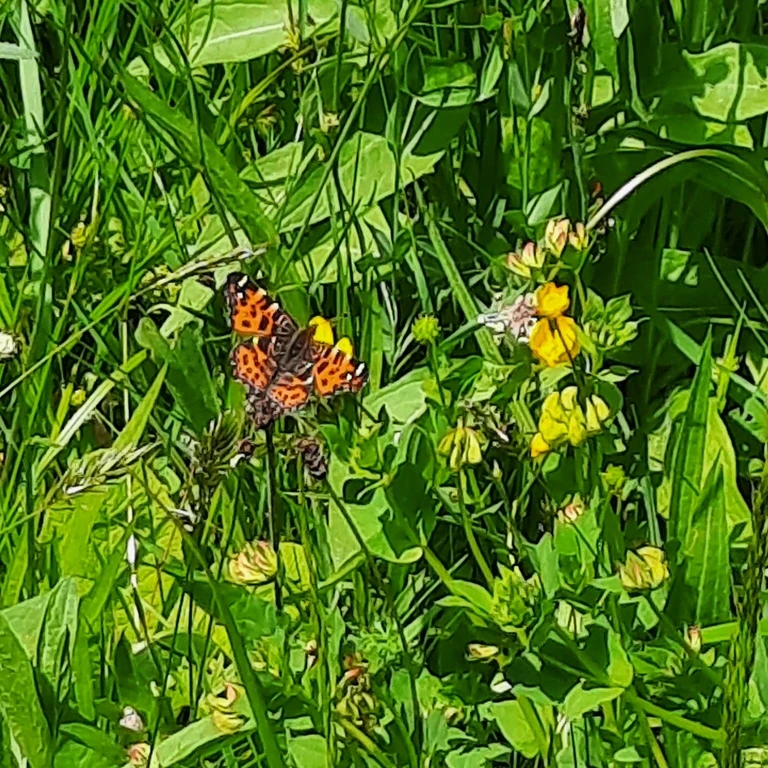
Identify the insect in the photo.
Araschnia levana
